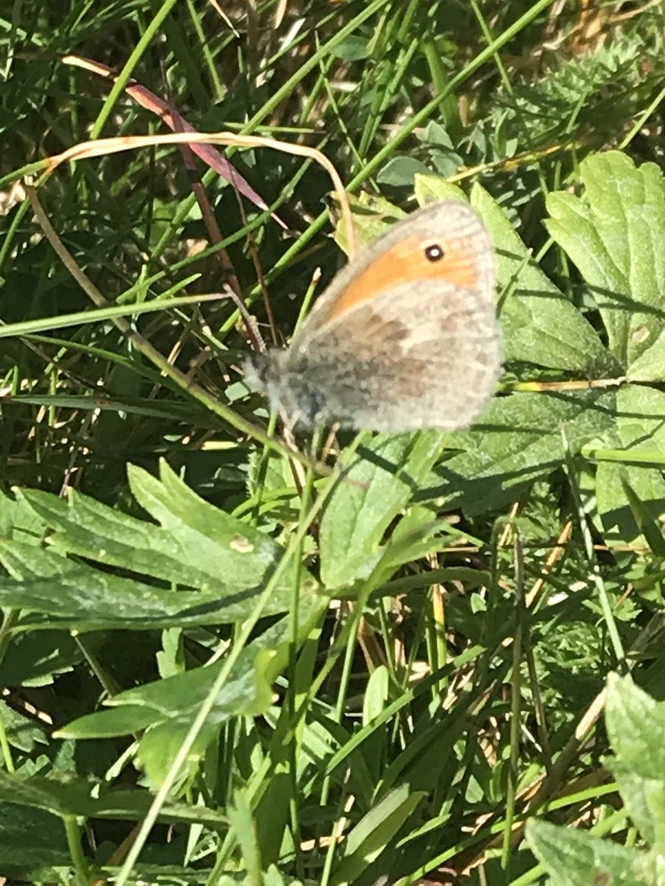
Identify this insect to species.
Coenonympha pamphilus
